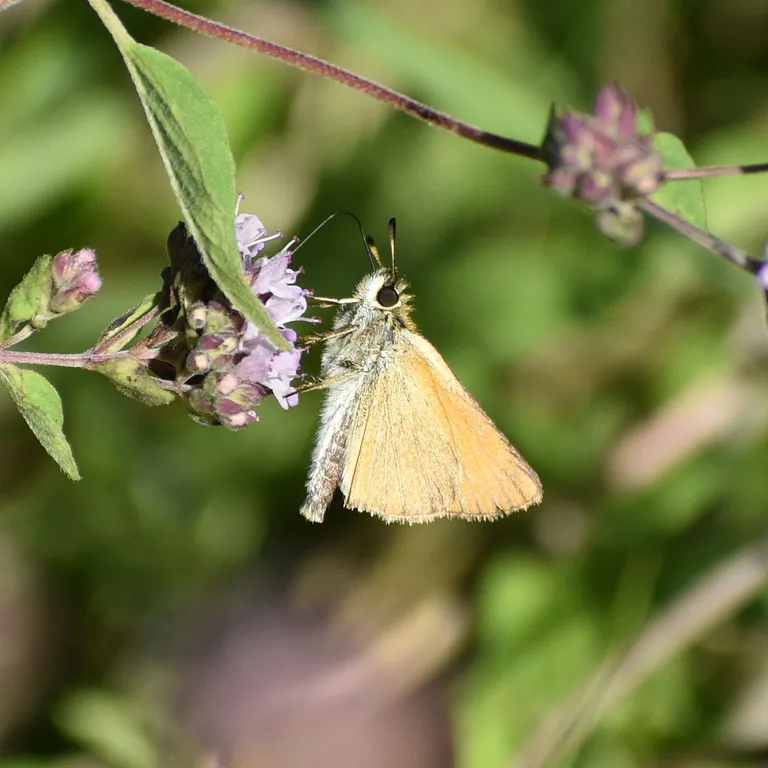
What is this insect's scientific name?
Thymelicus lineola
